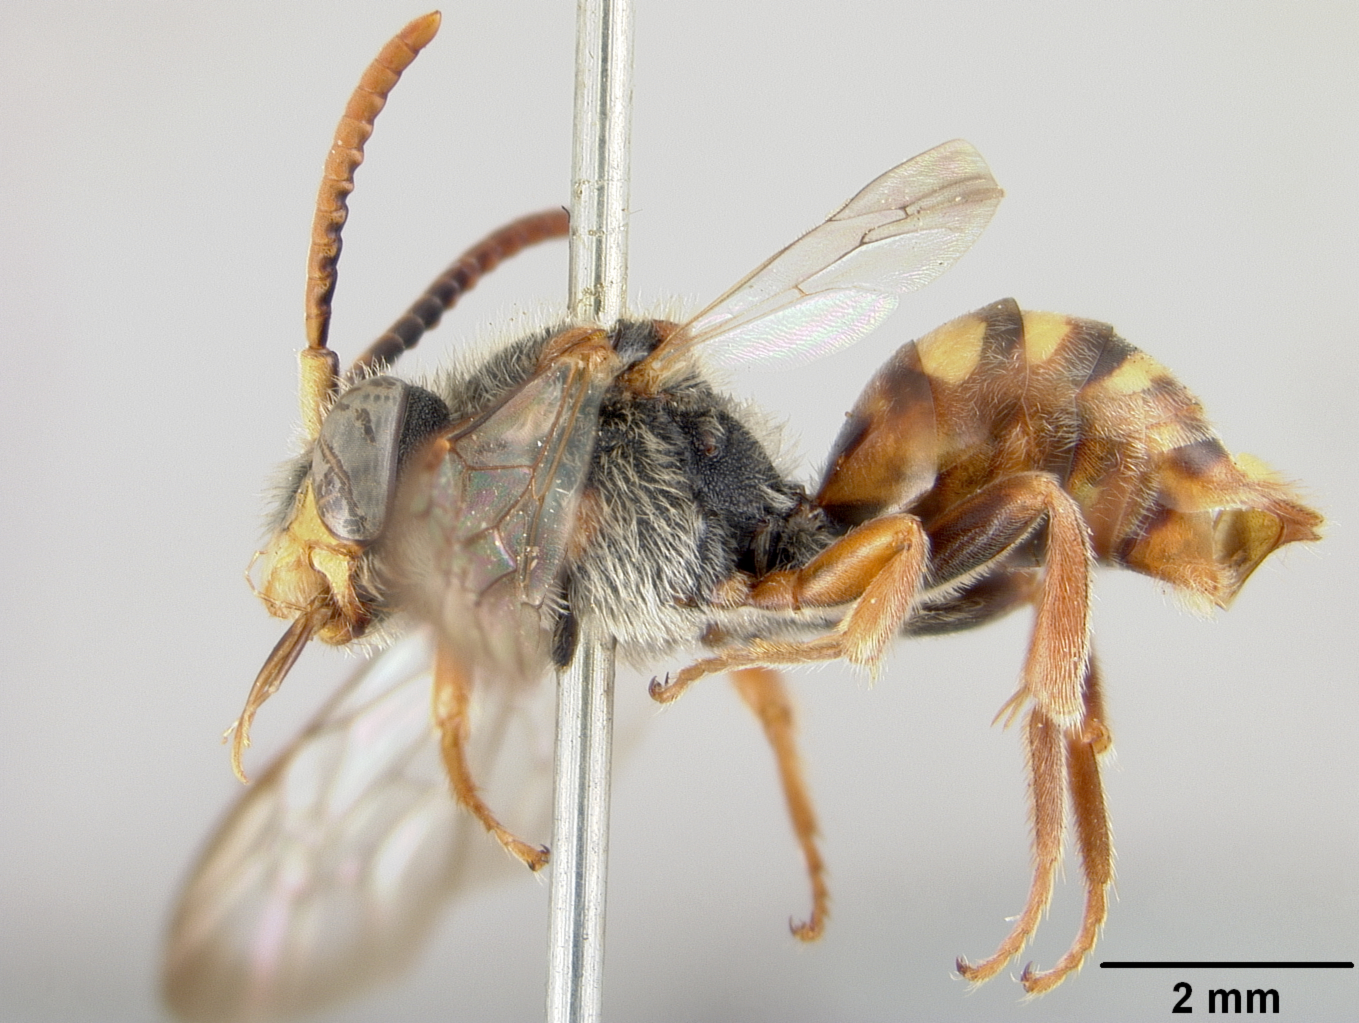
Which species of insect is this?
Nomada undulaticornis
